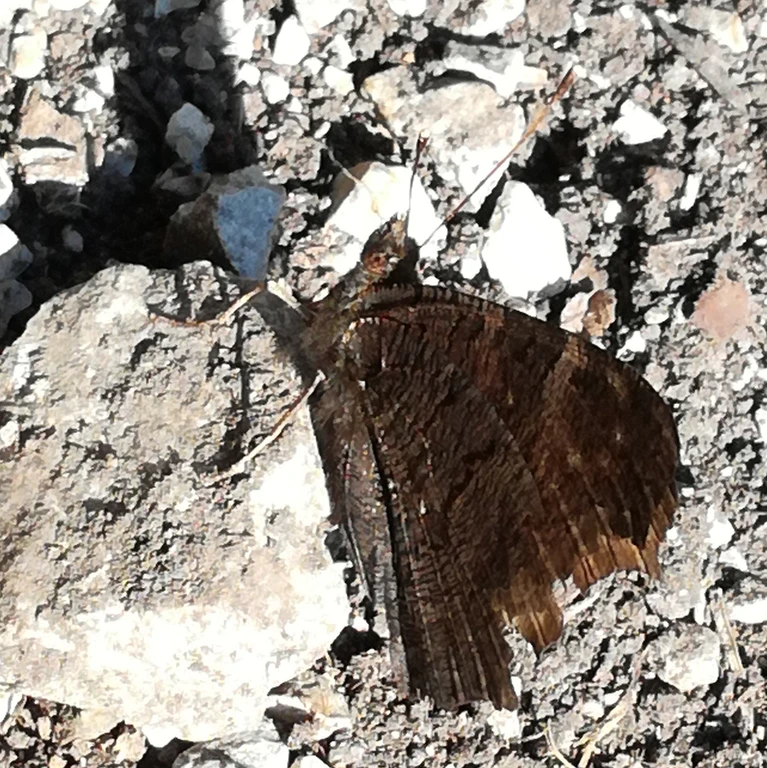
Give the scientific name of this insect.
Aglais io
